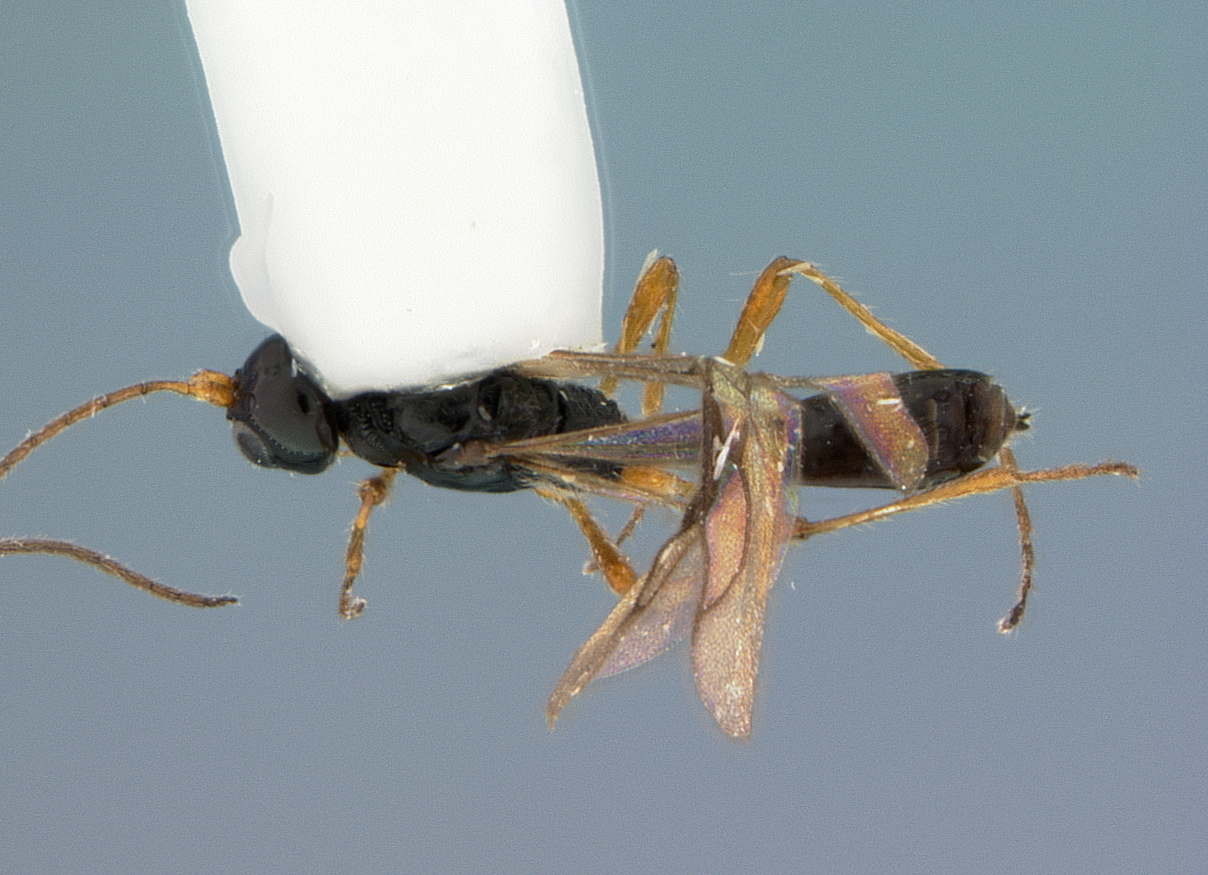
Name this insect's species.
Chaenusa steineri
